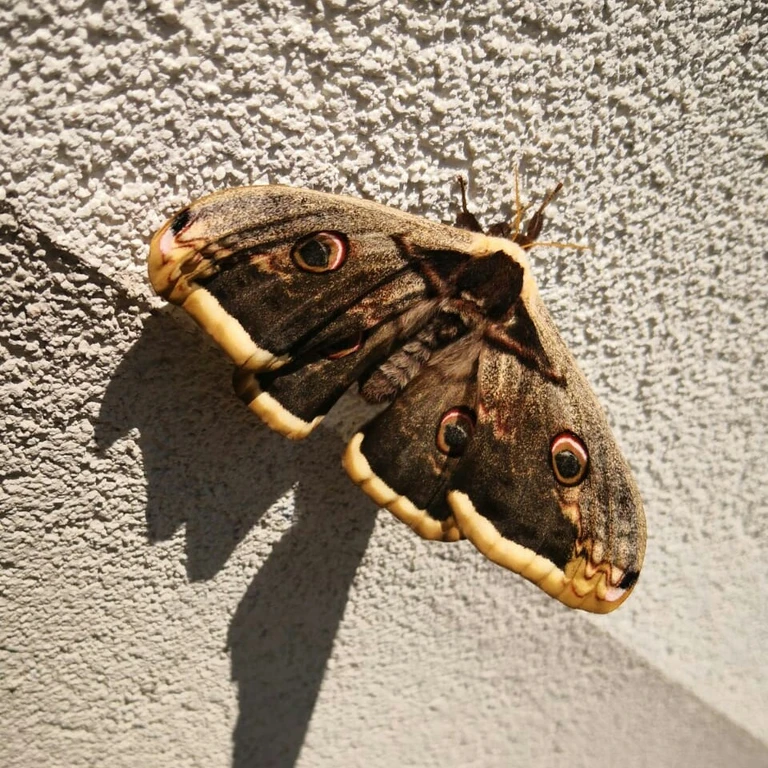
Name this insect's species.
Saturnia pyri
